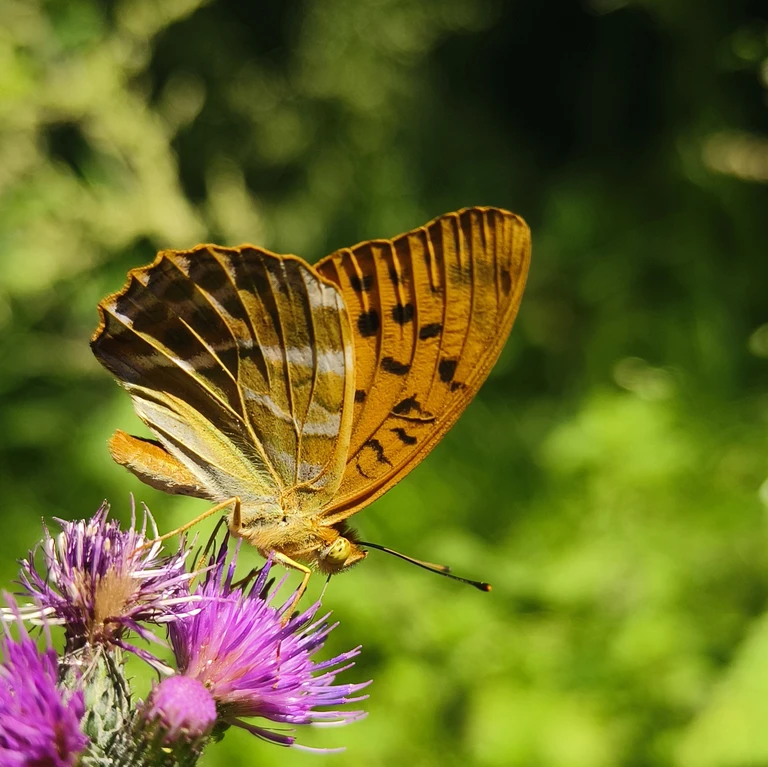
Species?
Argynnis paphia
